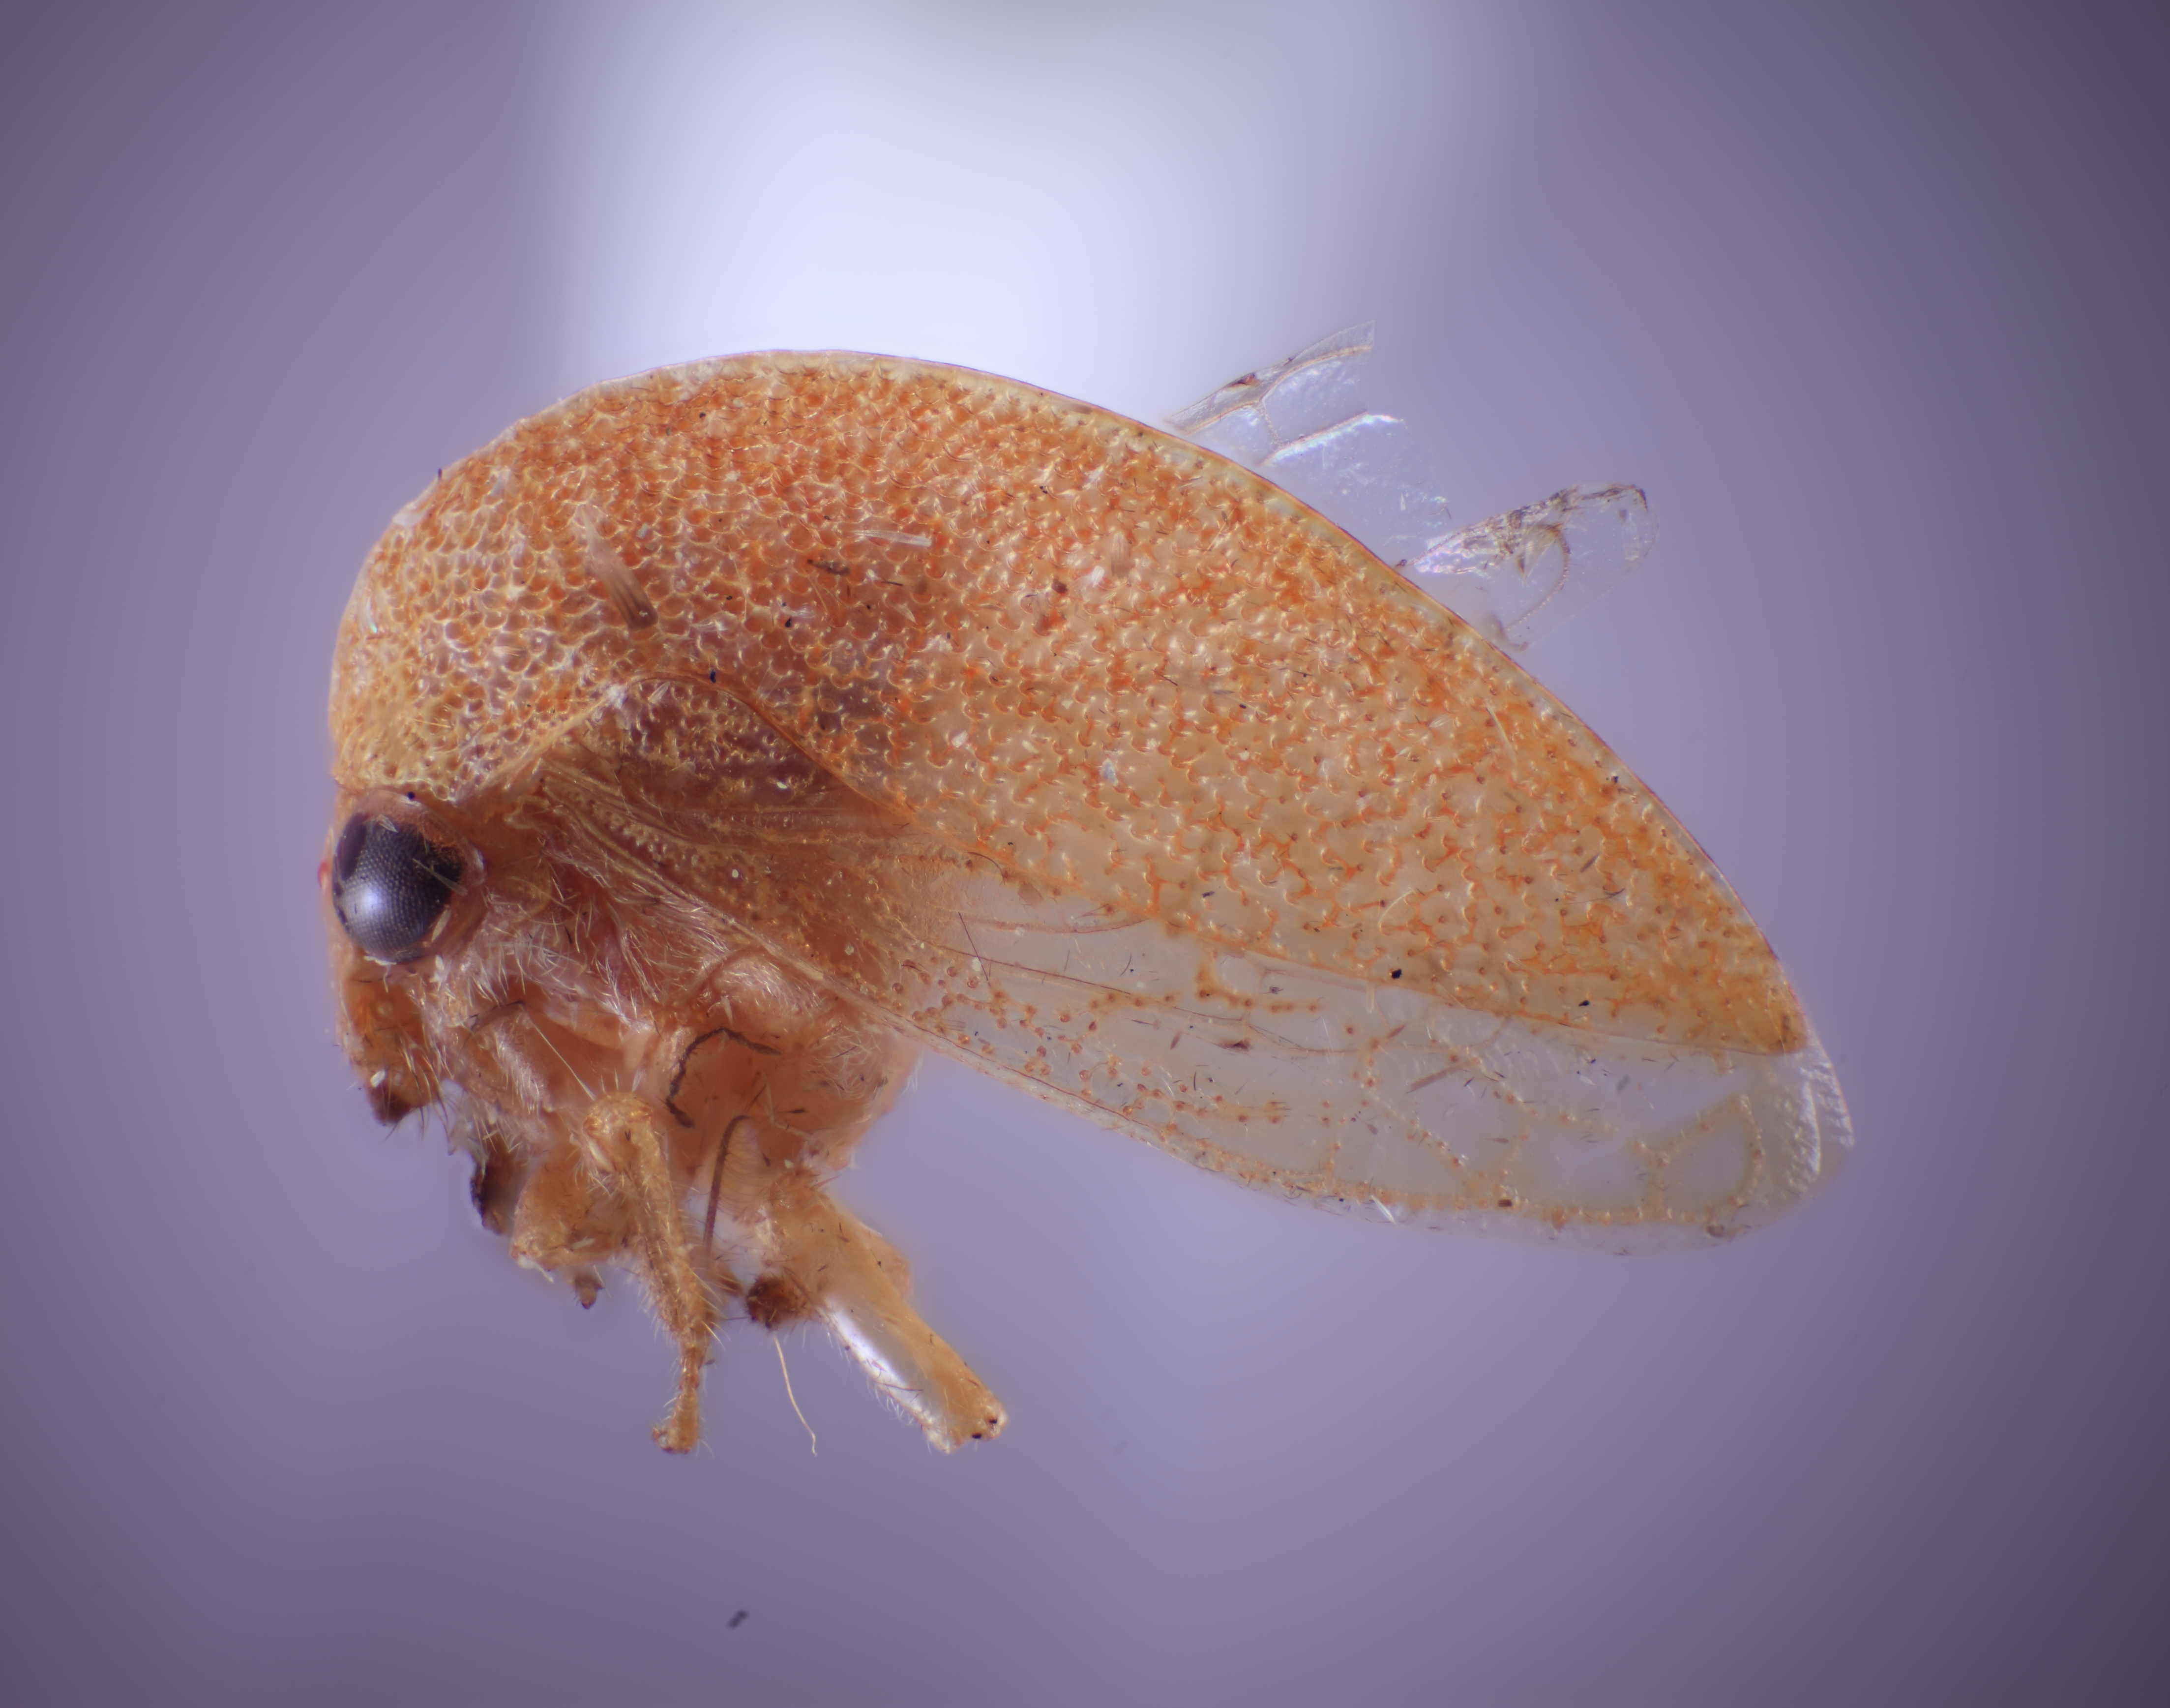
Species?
Amastris affinis
